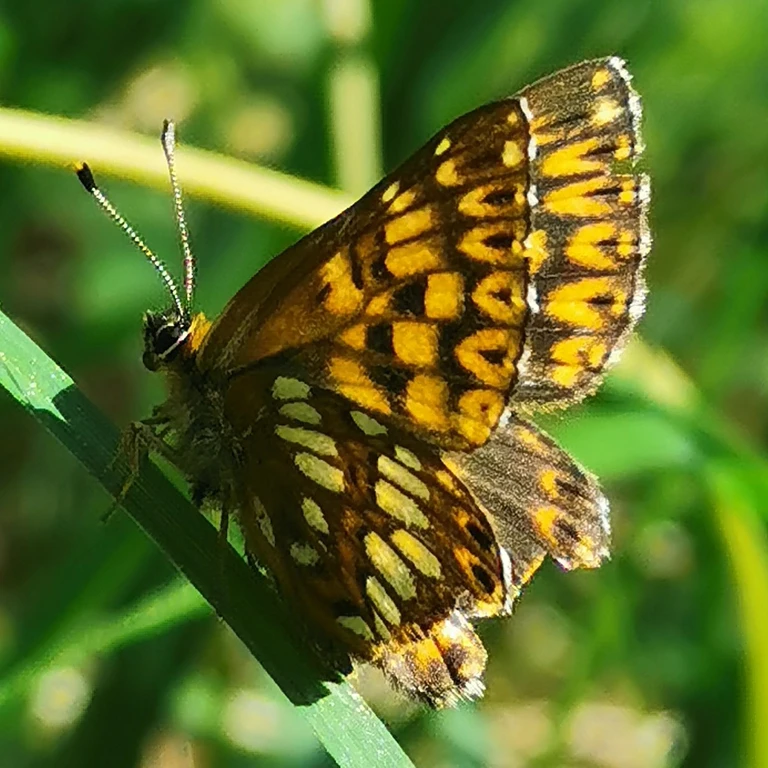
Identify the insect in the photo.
Hamearis lucina
